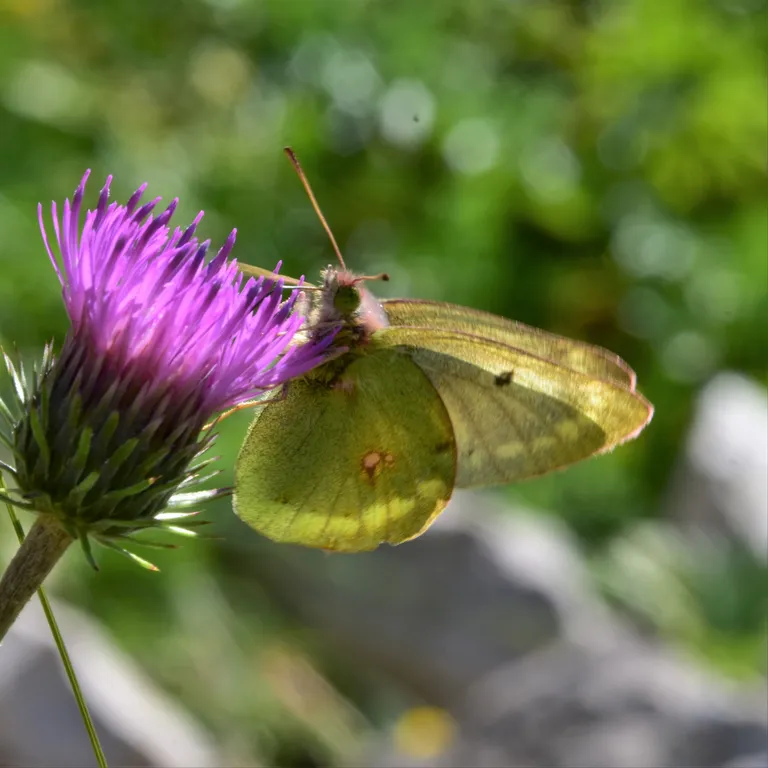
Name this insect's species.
Colias phicomone
